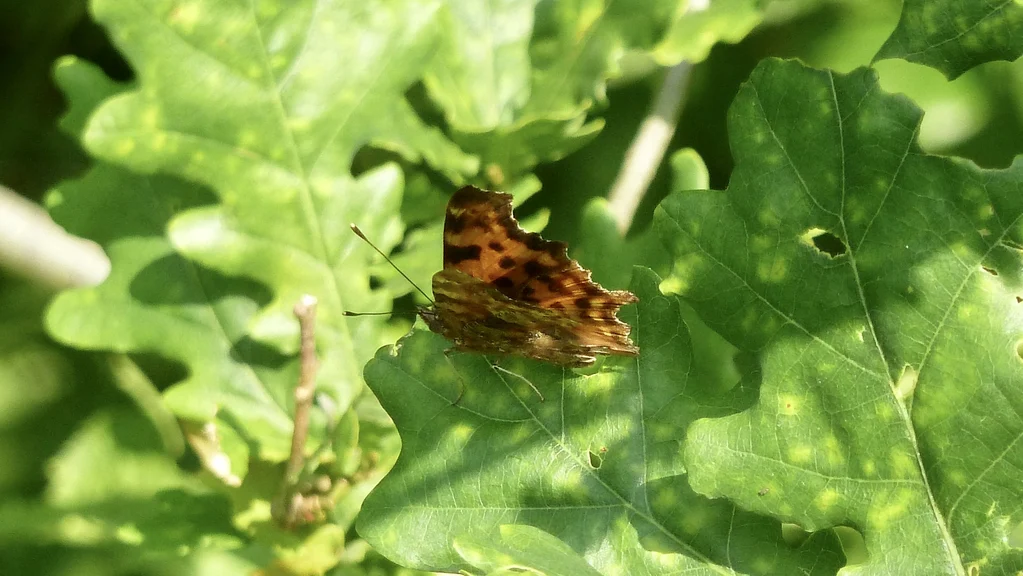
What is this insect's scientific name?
Polygonia c-album
